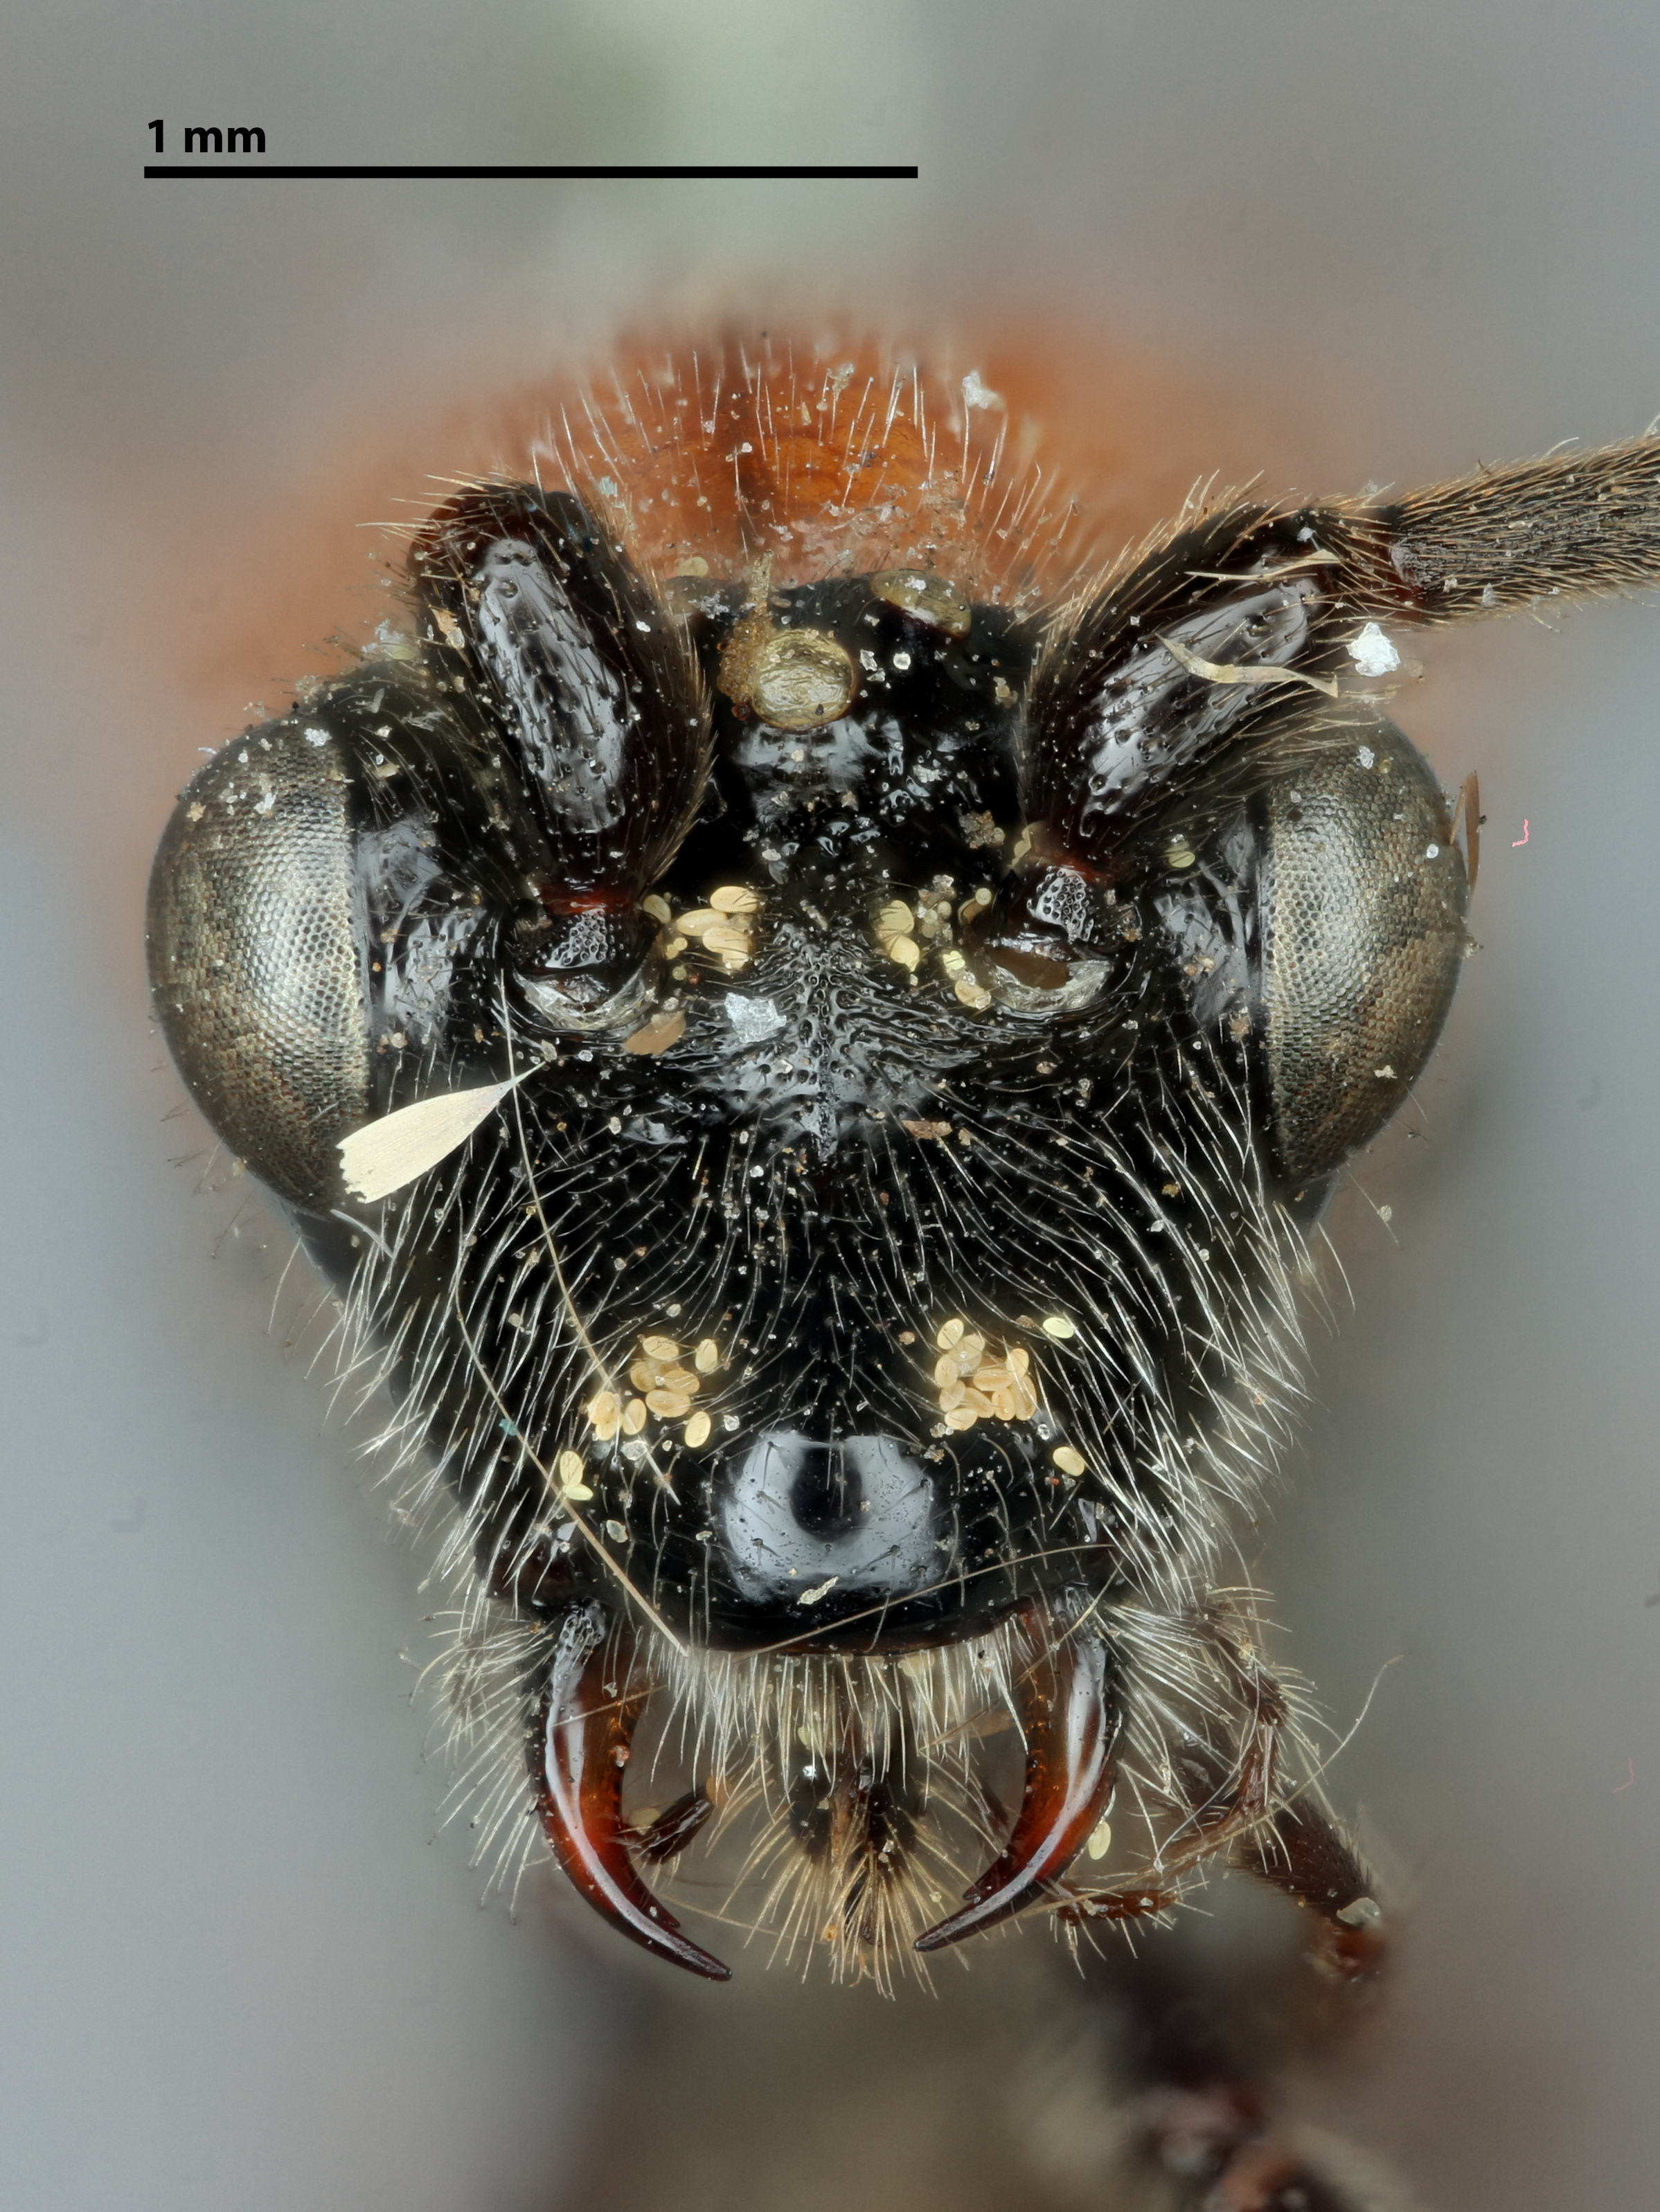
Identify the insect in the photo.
Orgilis rileyi
